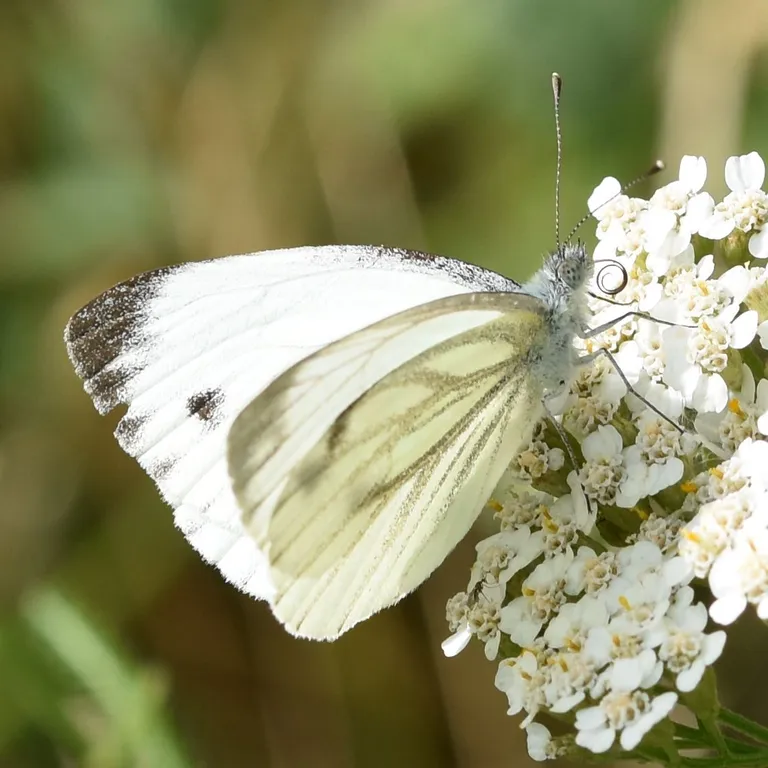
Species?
Pieris napi
